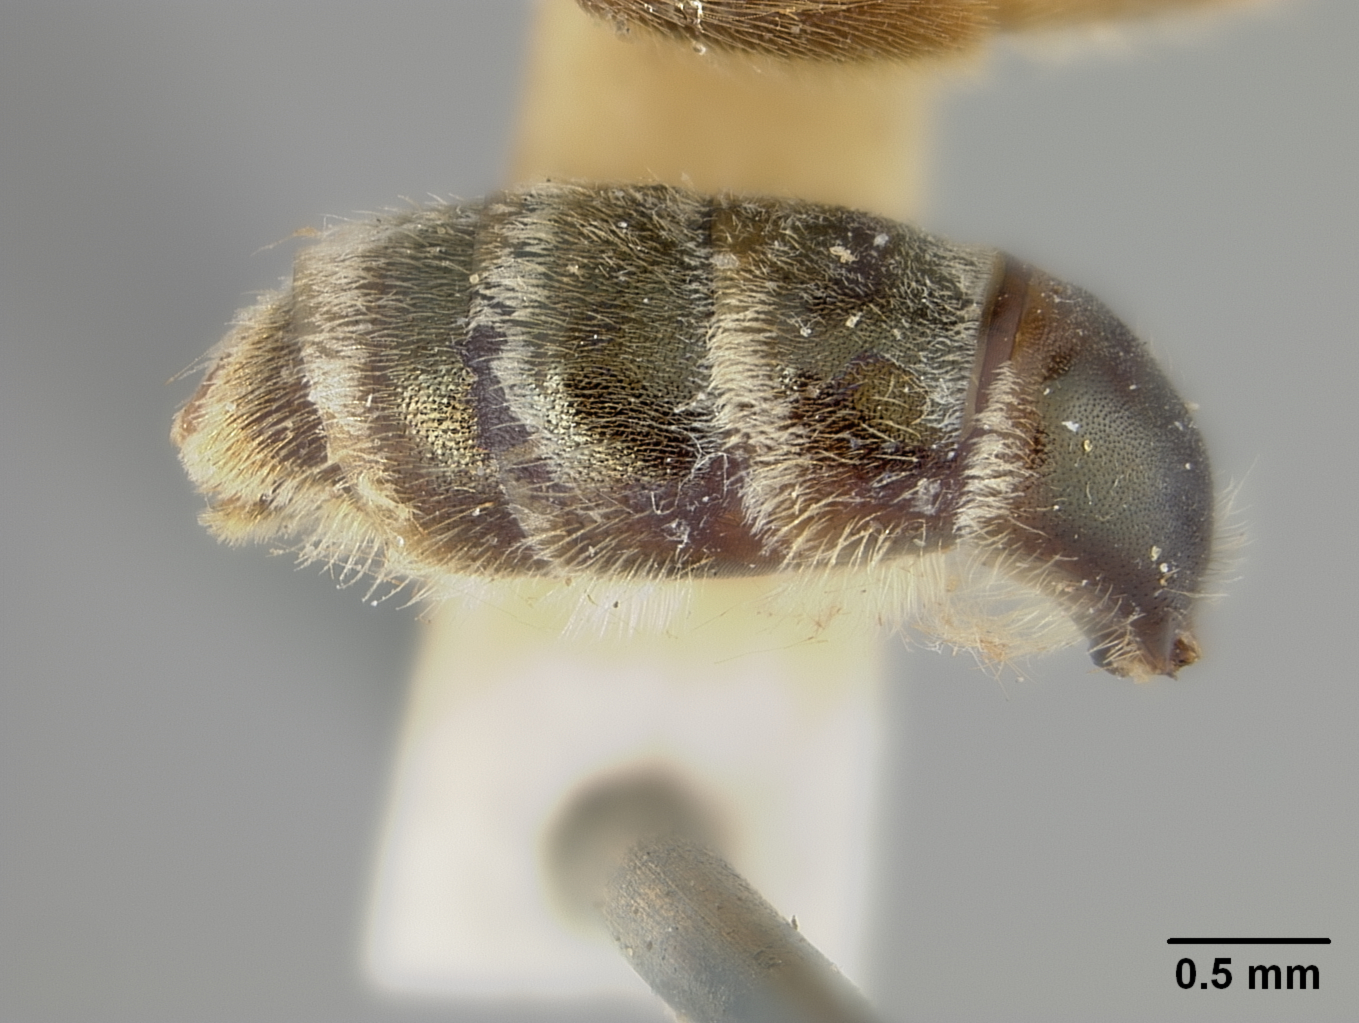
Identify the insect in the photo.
Halictus nikkoensis
